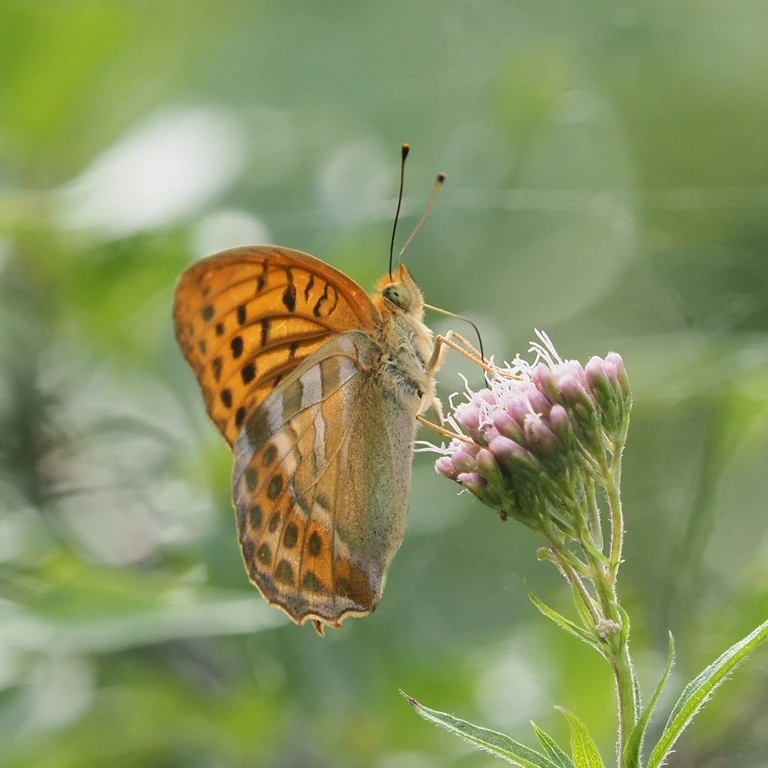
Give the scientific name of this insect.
Argynnis paphia
